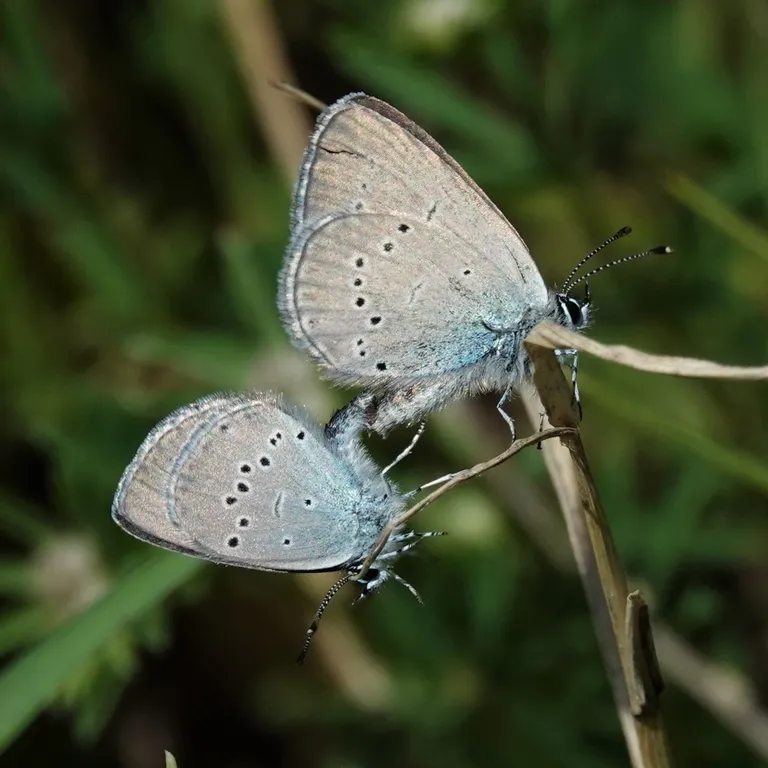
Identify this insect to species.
Cupido minimus
